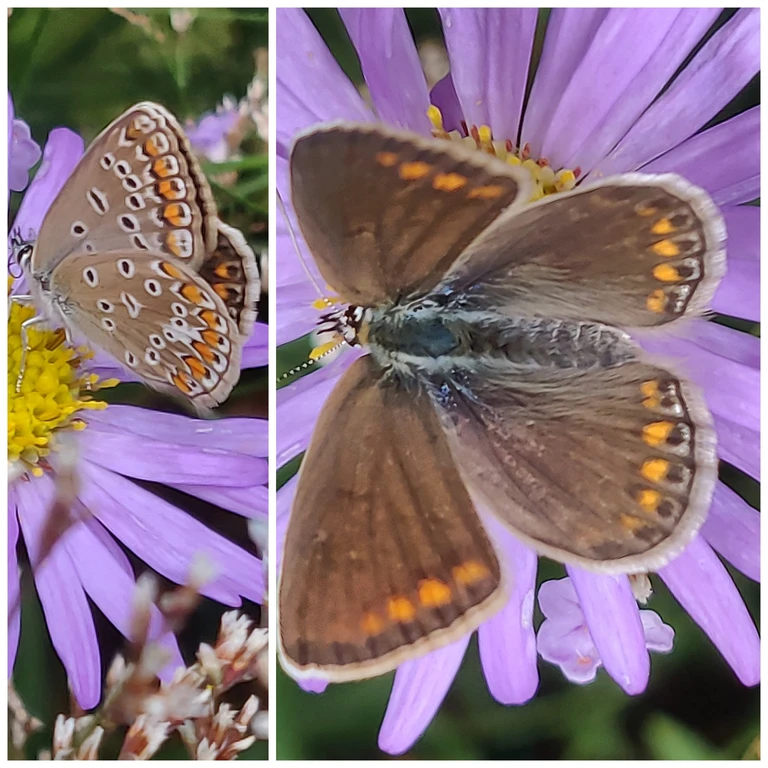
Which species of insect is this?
Polyommatus icarus
